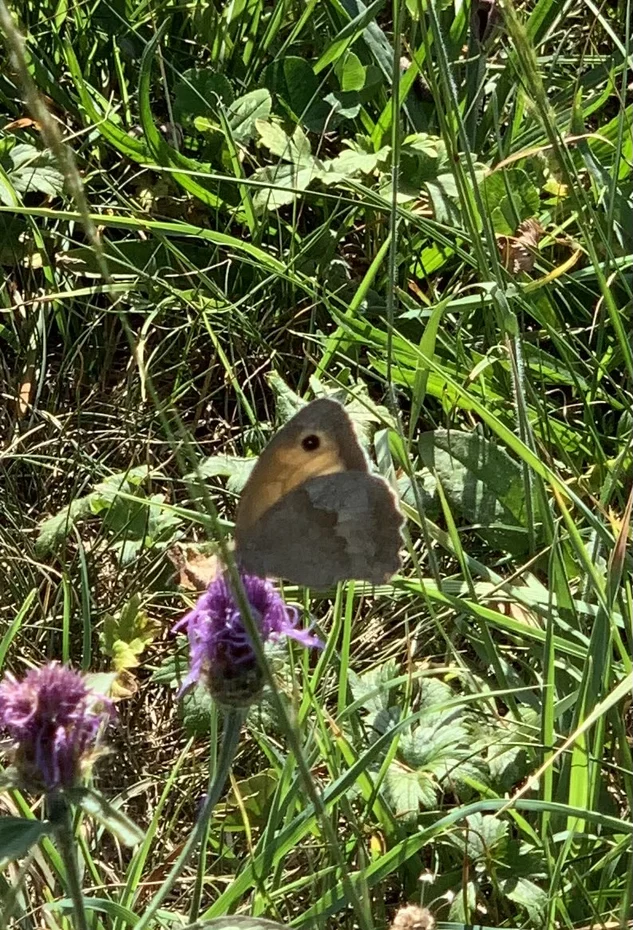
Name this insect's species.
Maniola jurtina
